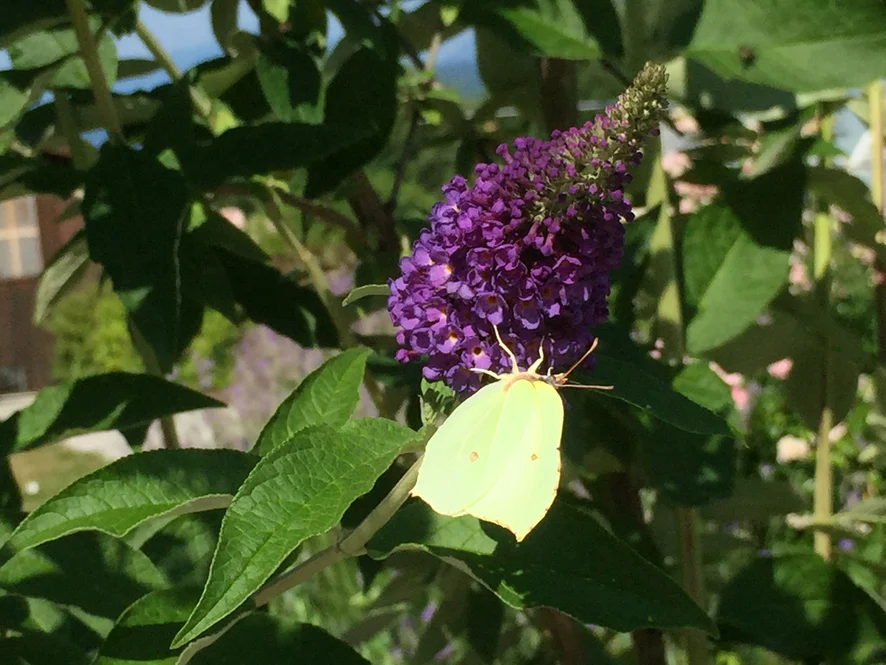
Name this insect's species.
Gonepteryx rhamni
